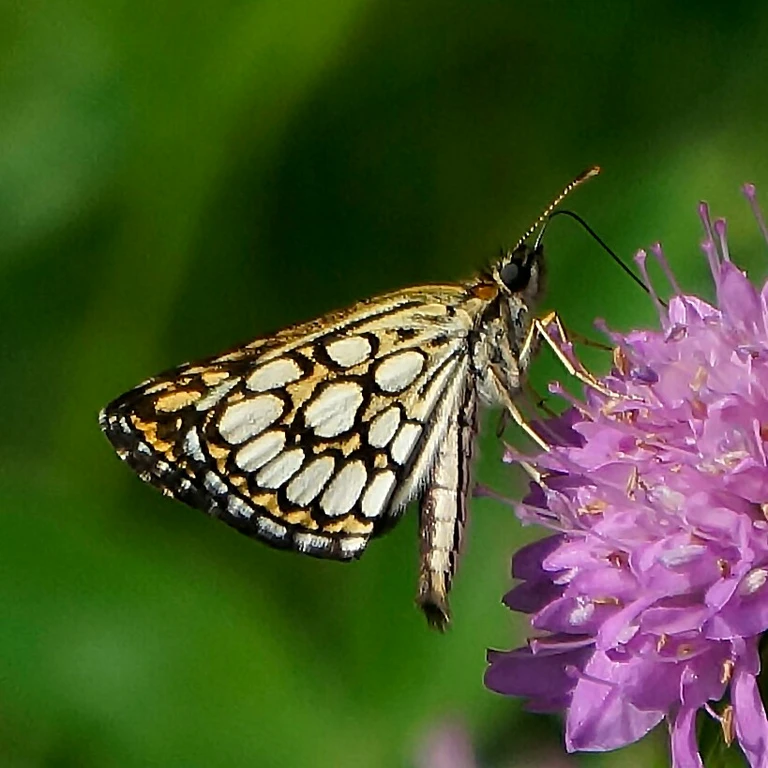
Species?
Heteropterus morpheus
